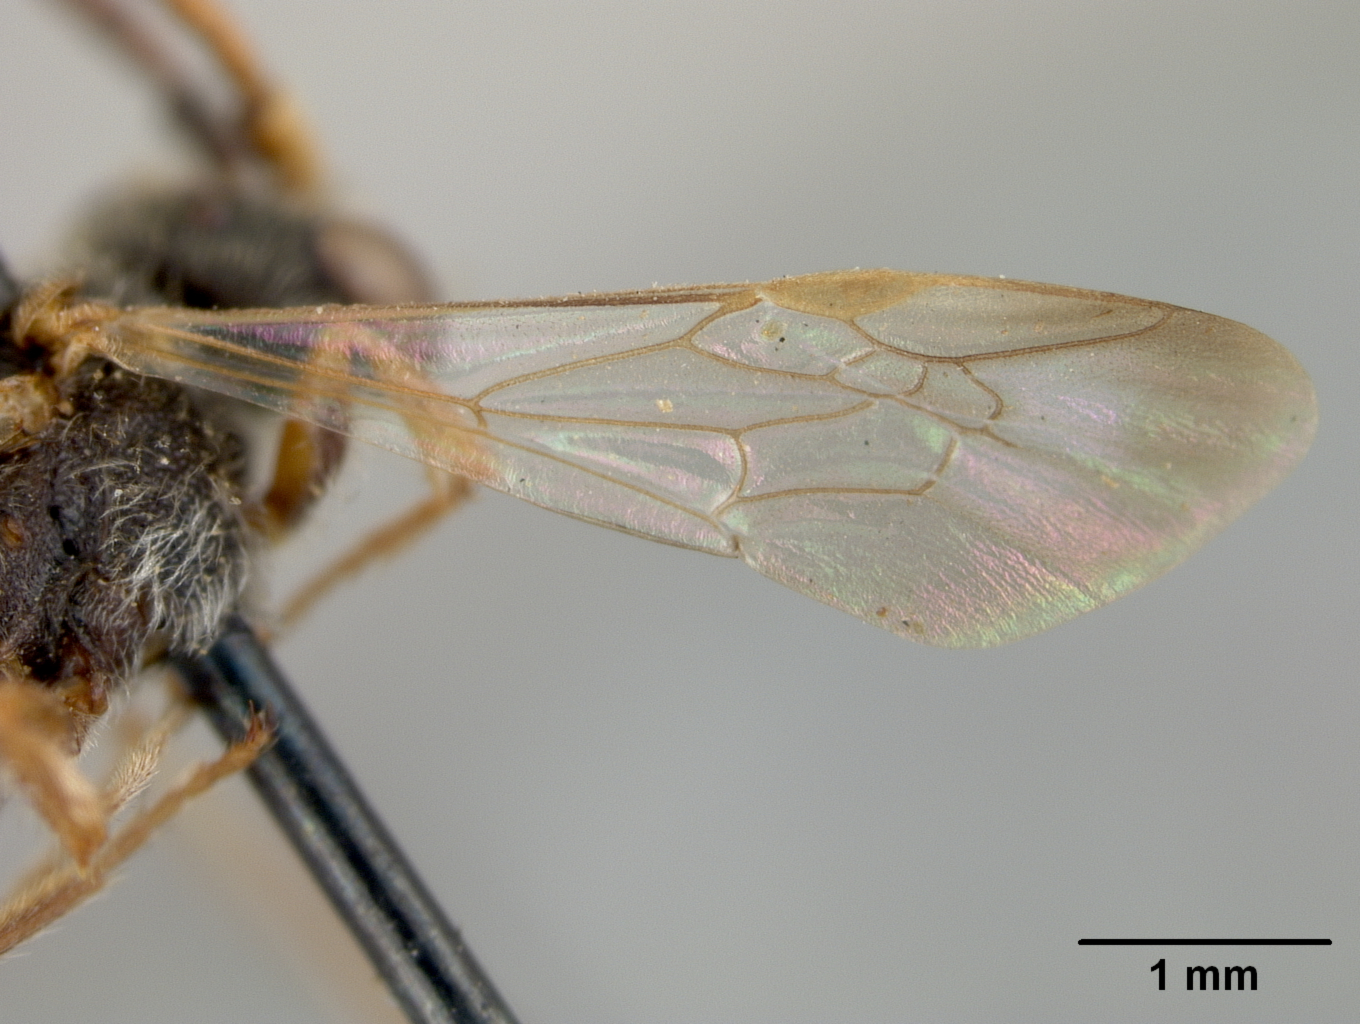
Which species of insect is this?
Nomada coloradella
